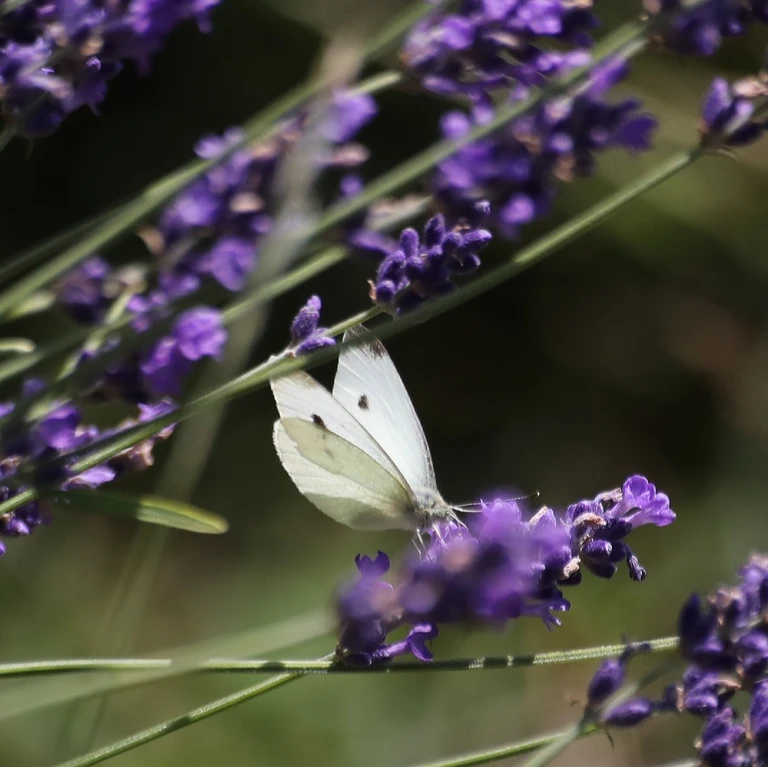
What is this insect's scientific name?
Pieris rapae
